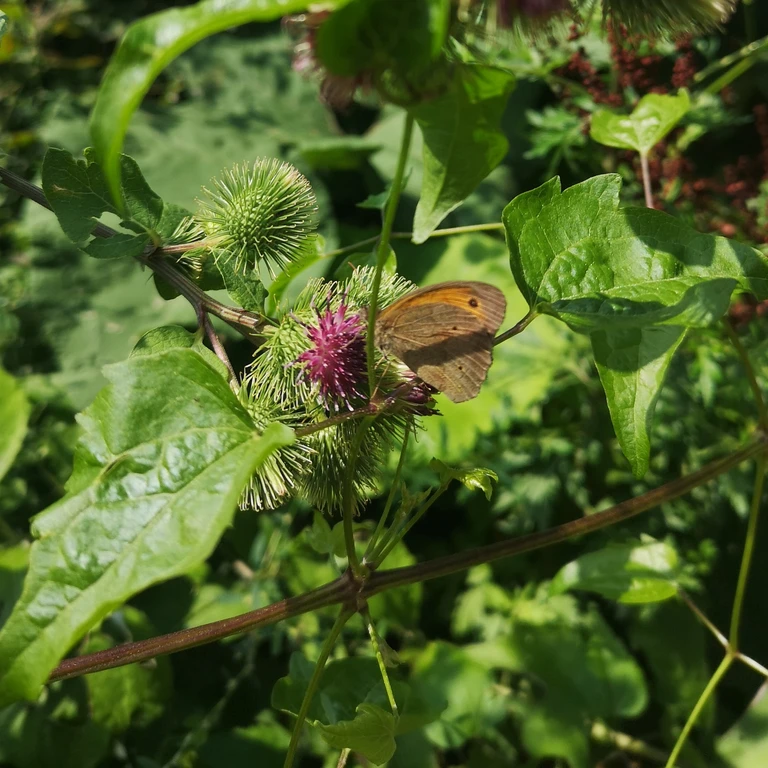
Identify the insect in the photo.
Maniola jurtina
